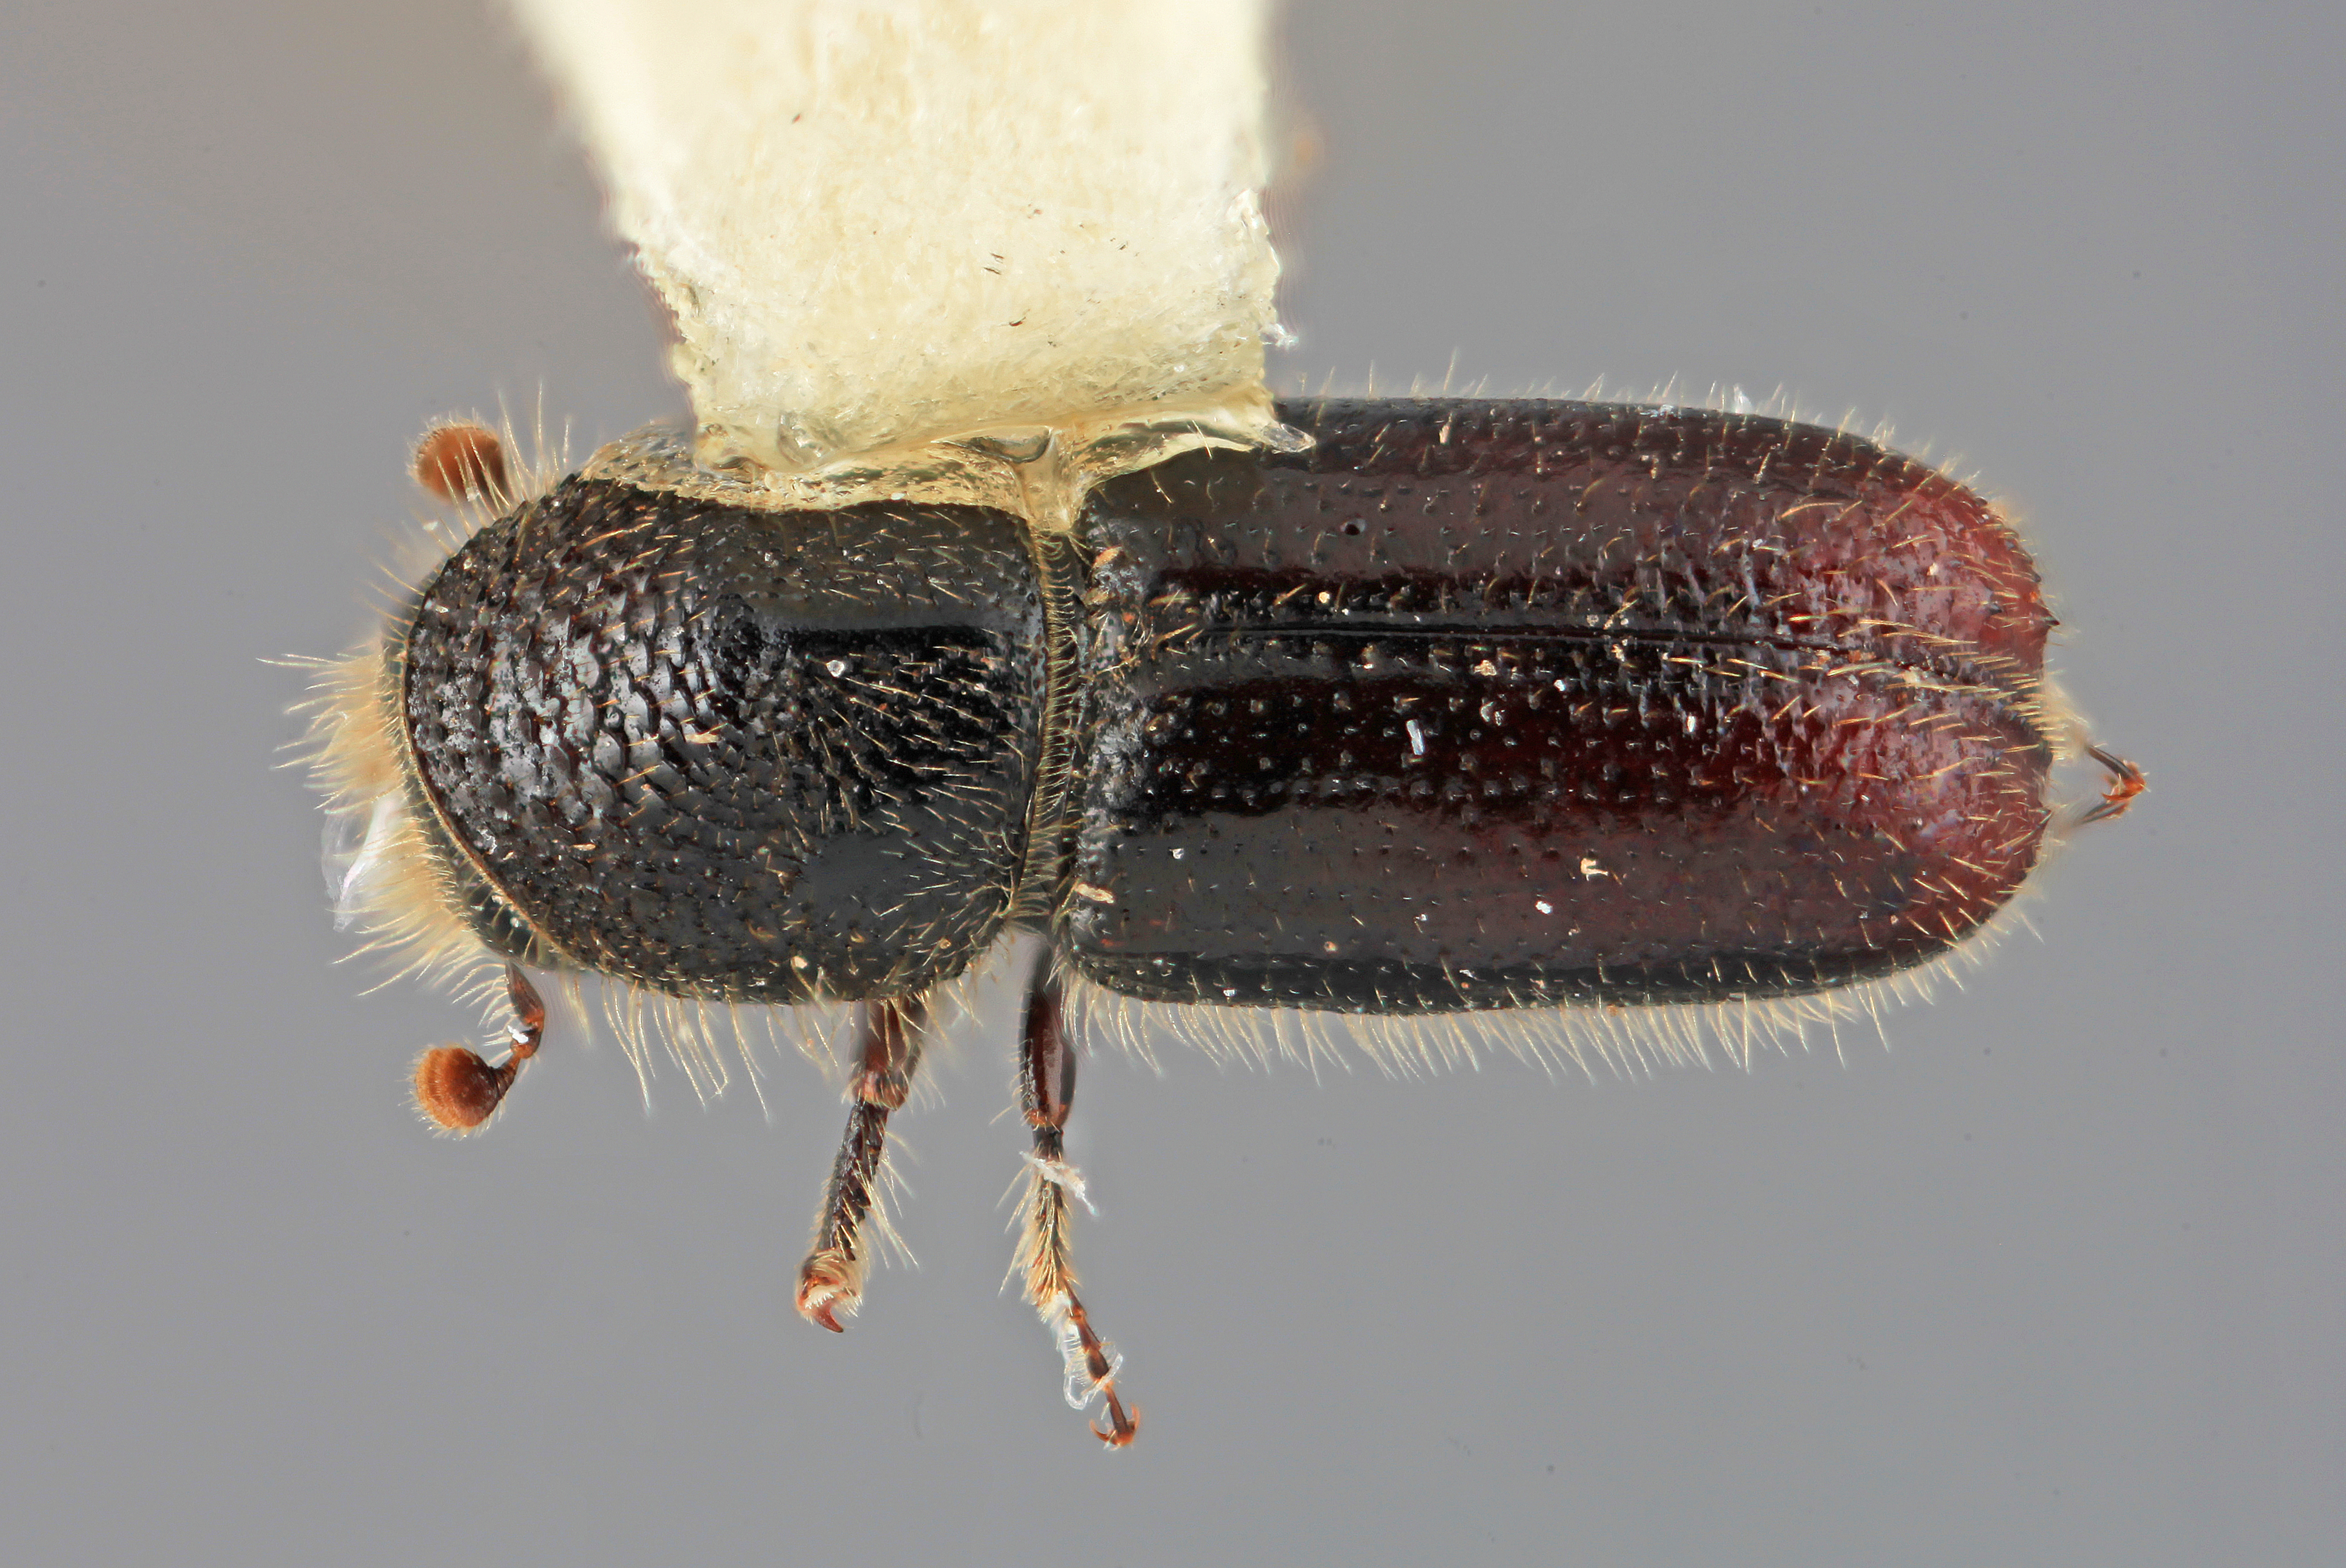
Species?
Pityogenes mexicanus
